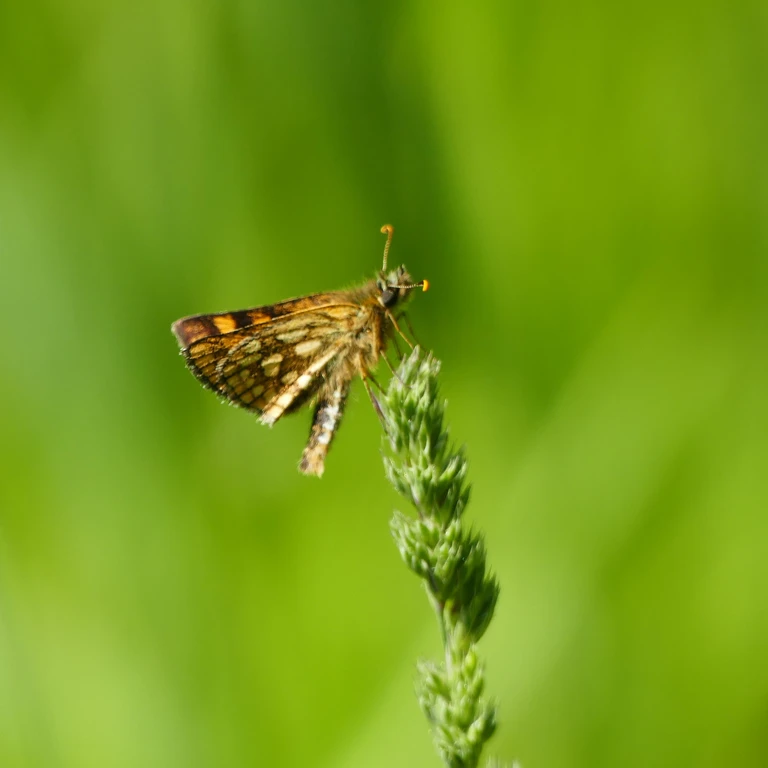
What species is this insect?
Carterocephalus palaemon
